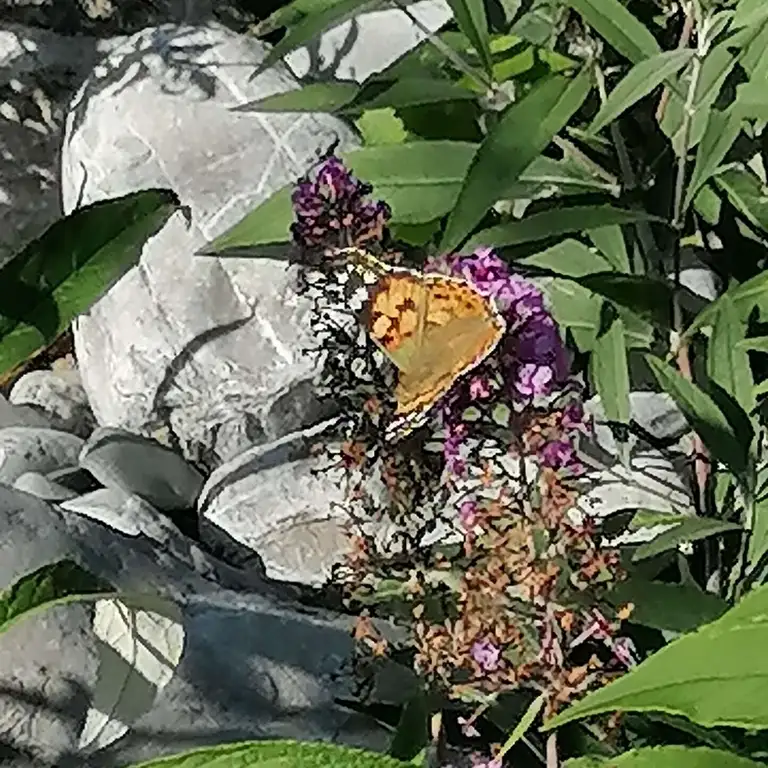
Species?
Vanessa cardui
